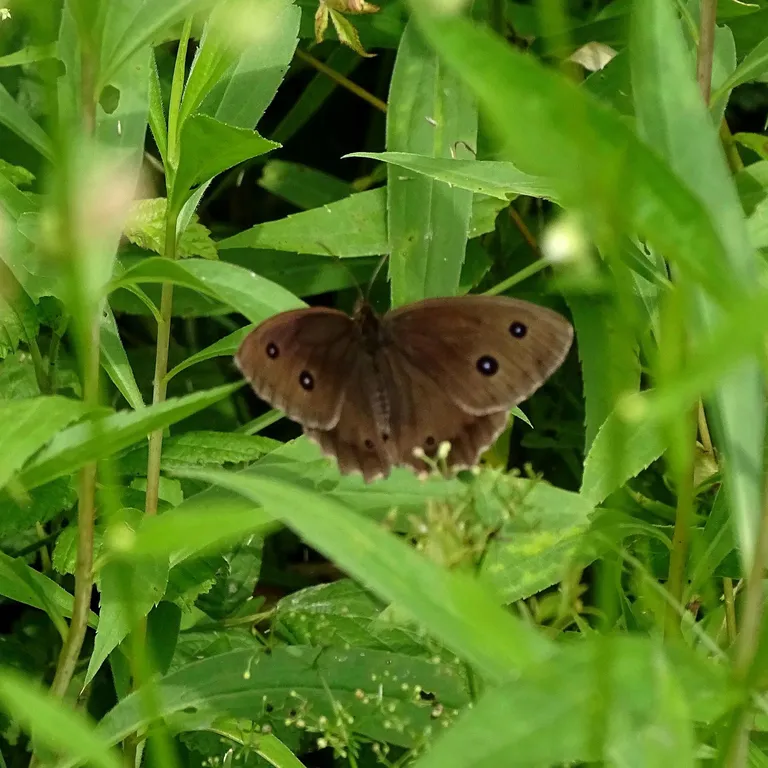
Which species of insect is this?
Minois dryas
